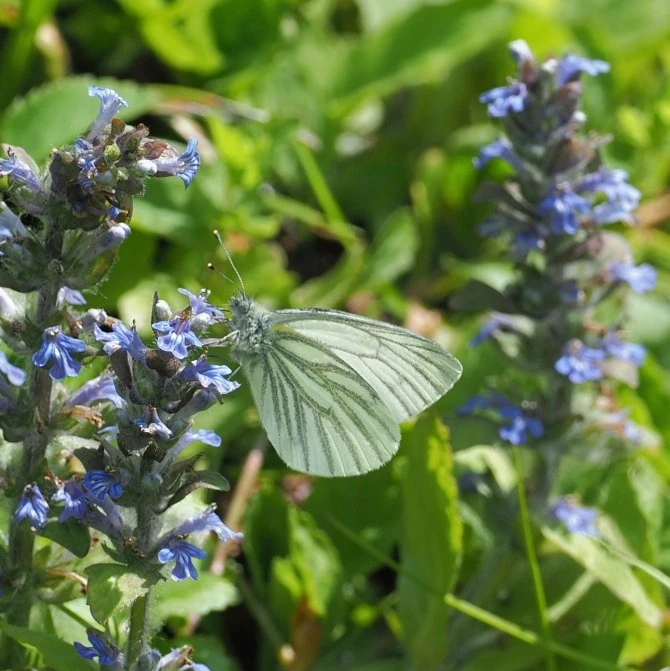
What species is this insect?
Pieris napi
